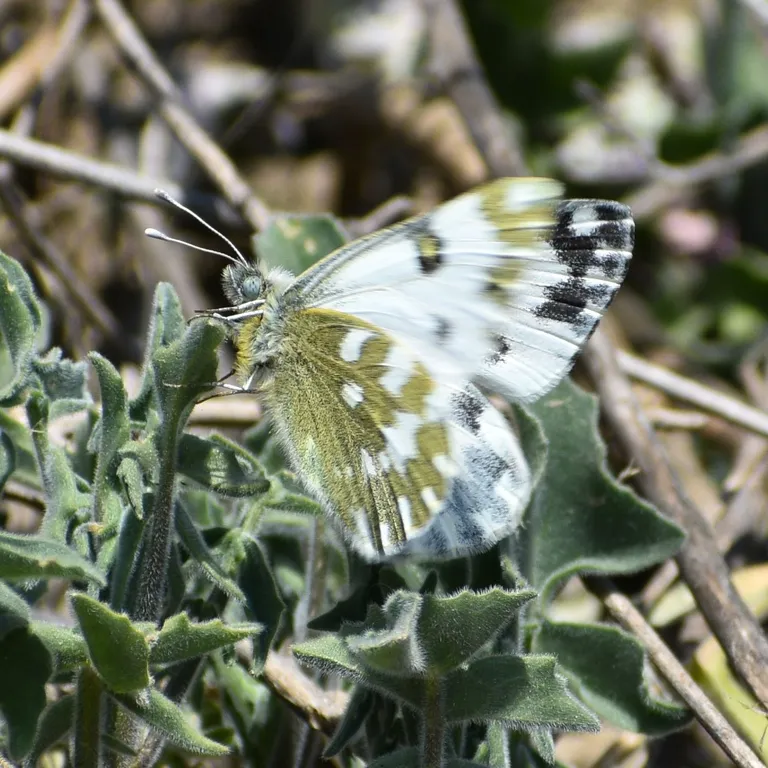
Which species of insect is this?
Pontia edusa
